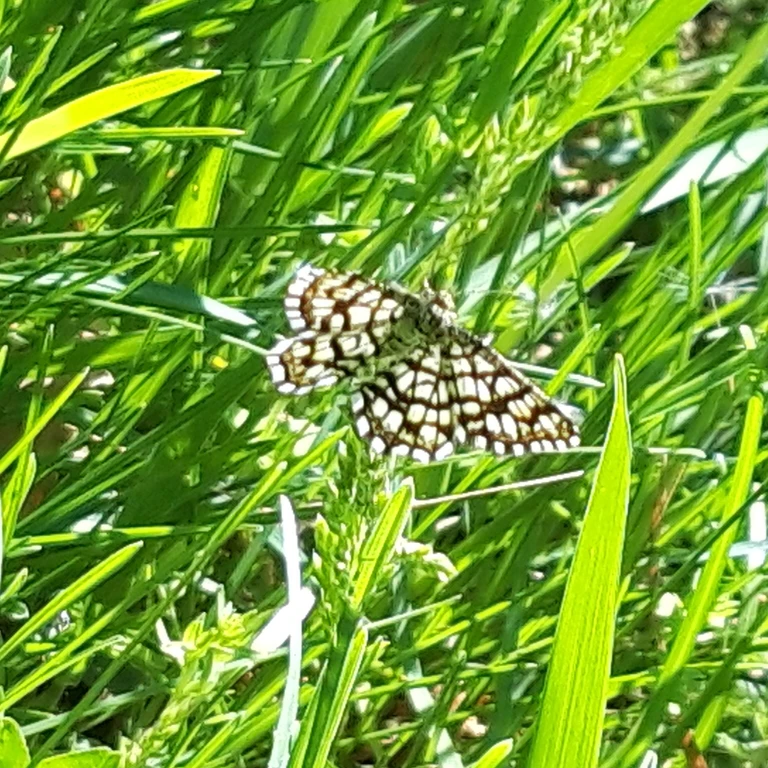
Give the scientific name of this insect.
Chiasmia clathrata
